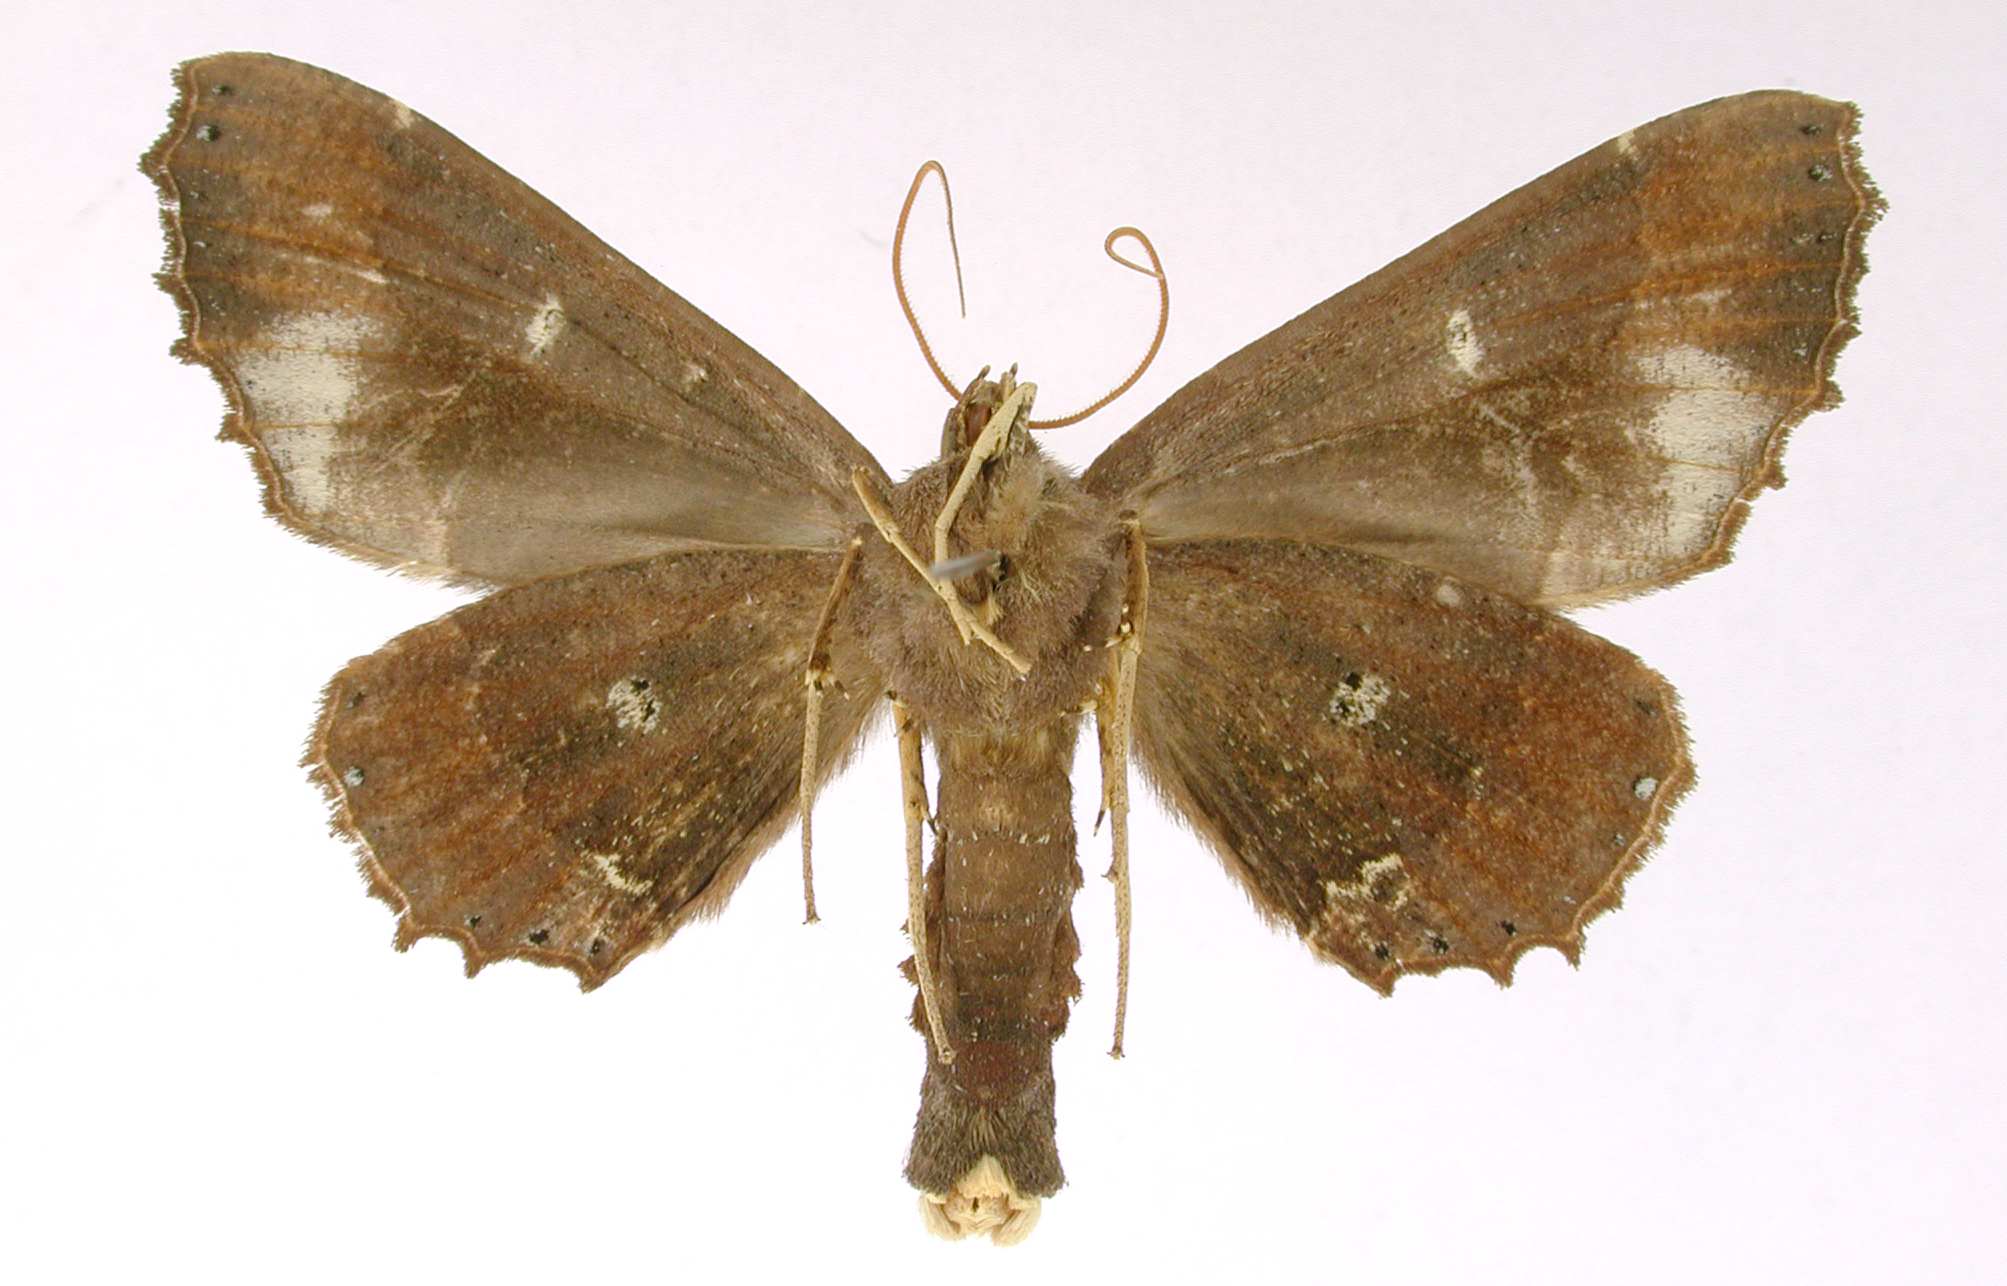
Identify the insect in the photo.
Pero guacamaya
